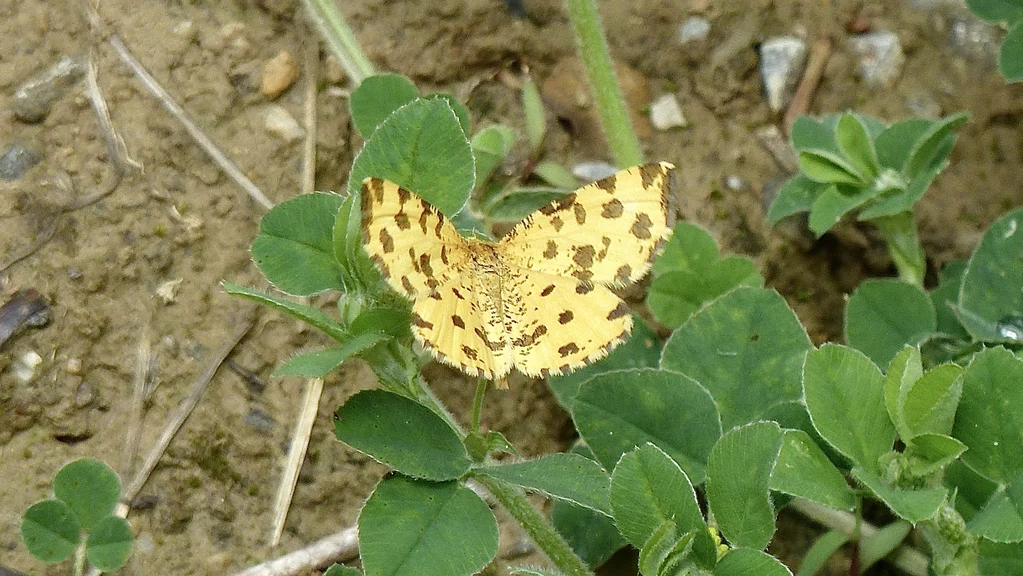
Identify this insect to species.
Pseudopanthera macularia
